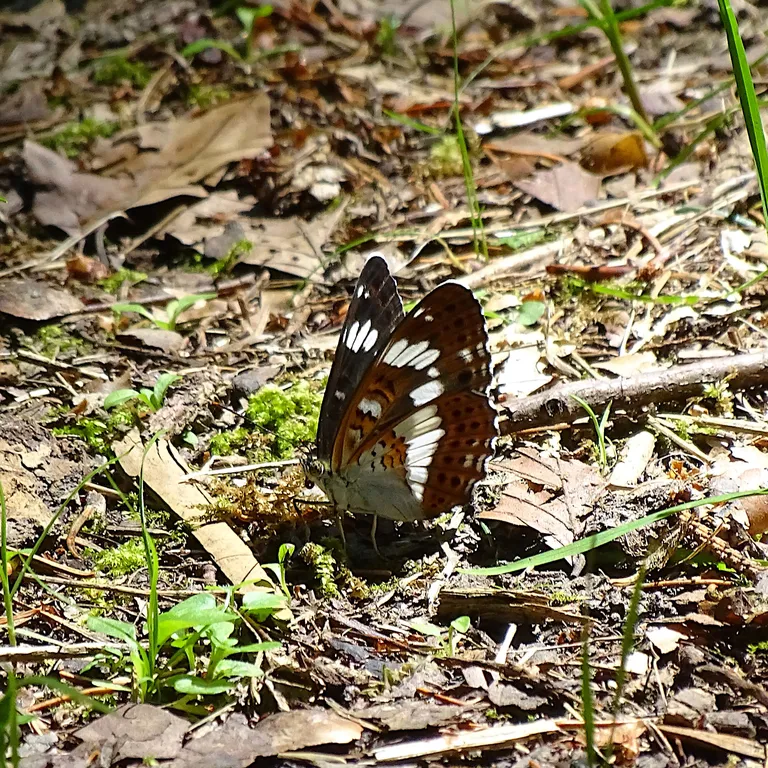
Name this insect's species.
Limenitis camilla (also Ladoga camilla)
